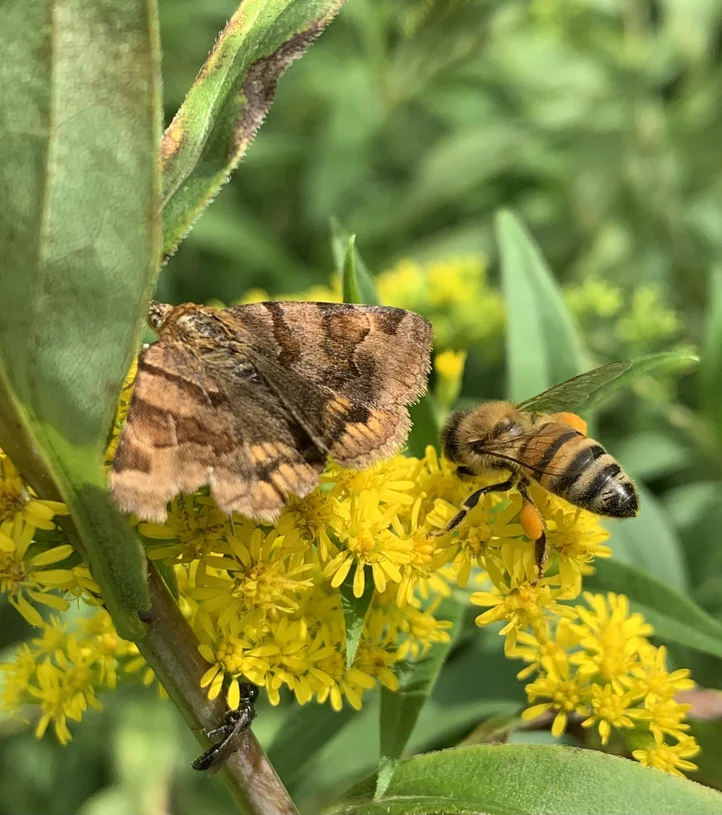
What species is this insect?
Euclidia glyphica
